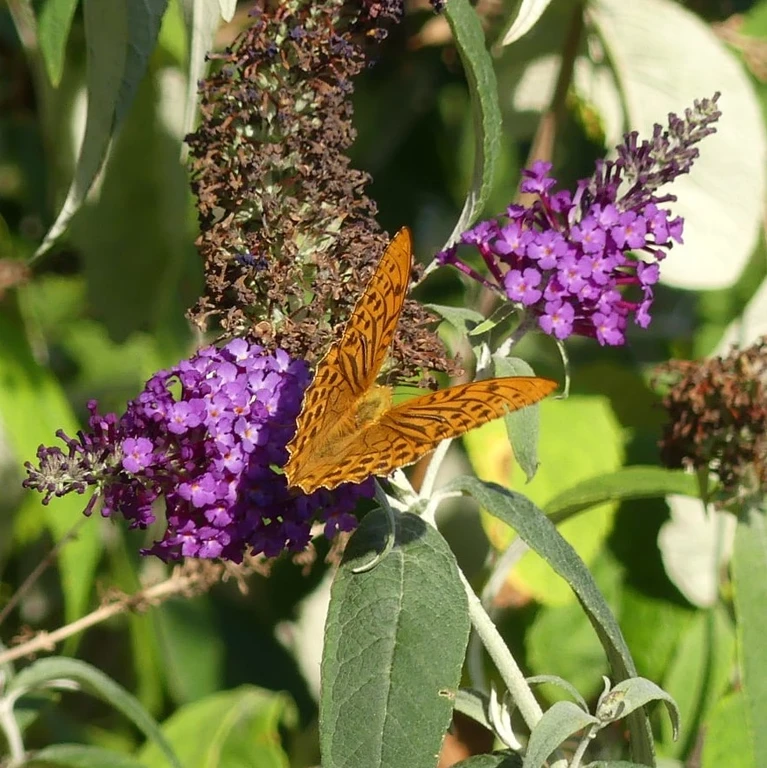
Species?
Argynnis paphia
